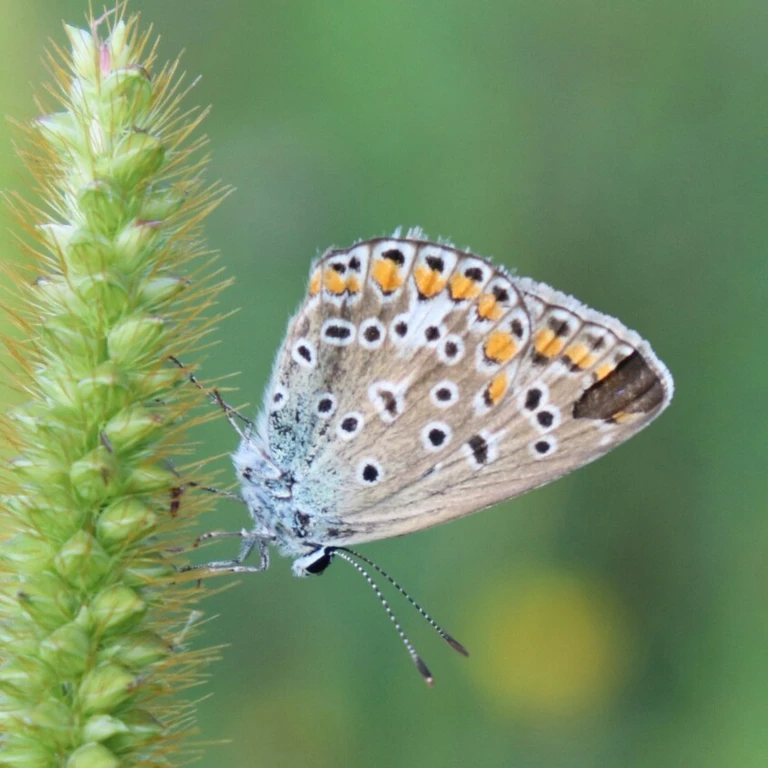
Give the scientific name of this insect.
Polyommatus icarus
